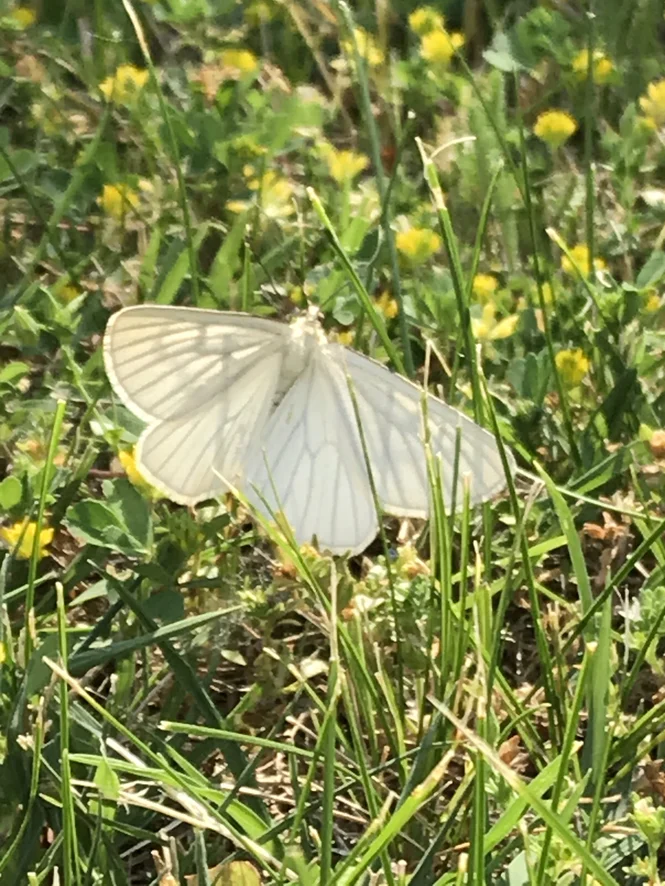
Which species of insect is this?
Siona lineata
